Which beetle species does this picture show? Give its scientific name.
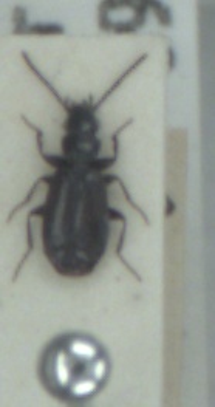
Microlestes maurus
